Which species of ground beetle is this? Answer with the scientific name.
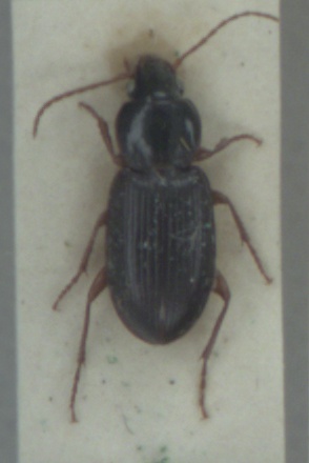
Synuchus vivalis
